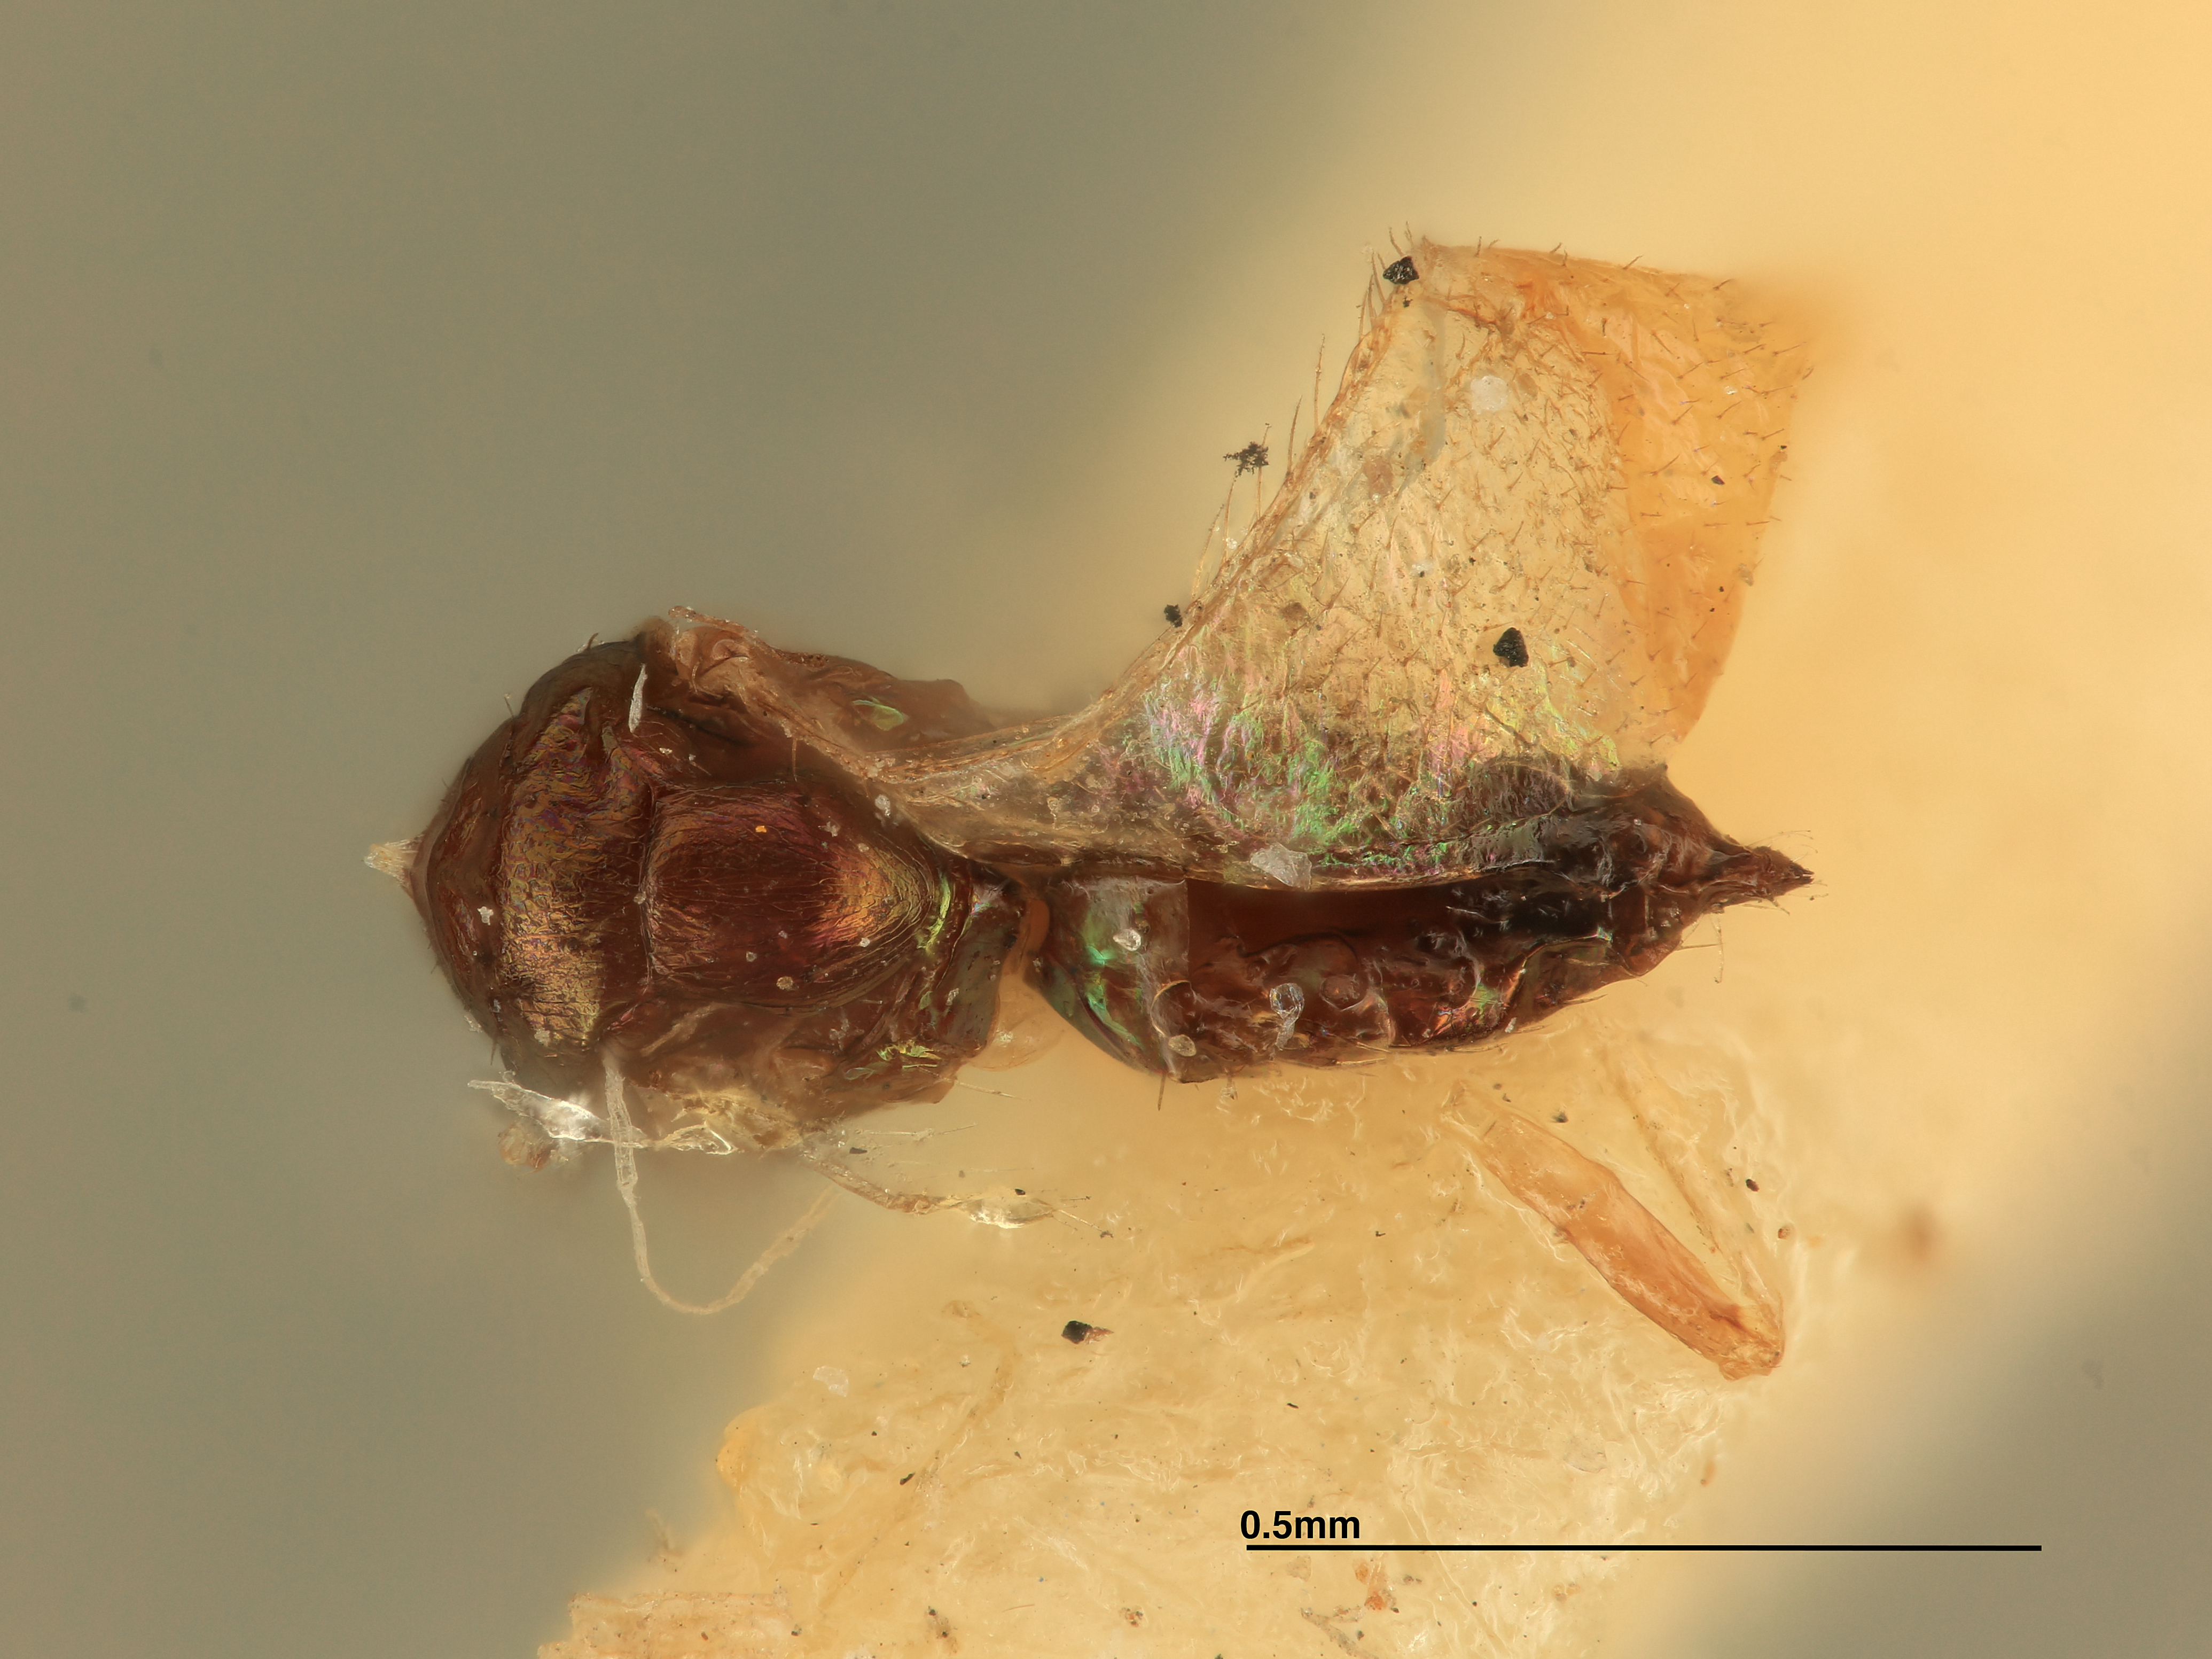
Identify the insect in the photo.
Achrysocharis athanasii
